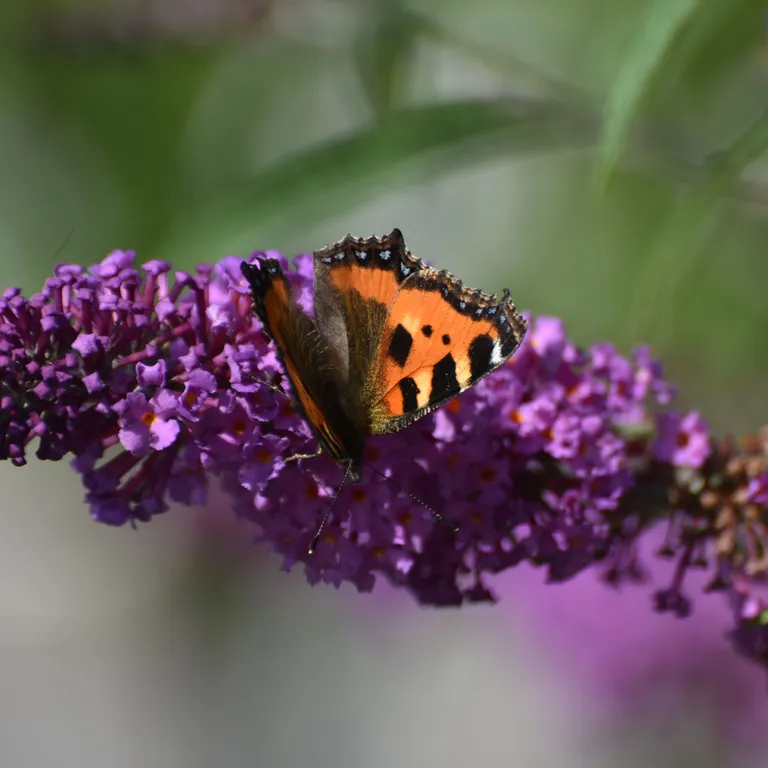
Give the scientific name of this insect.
Aglais urticae
